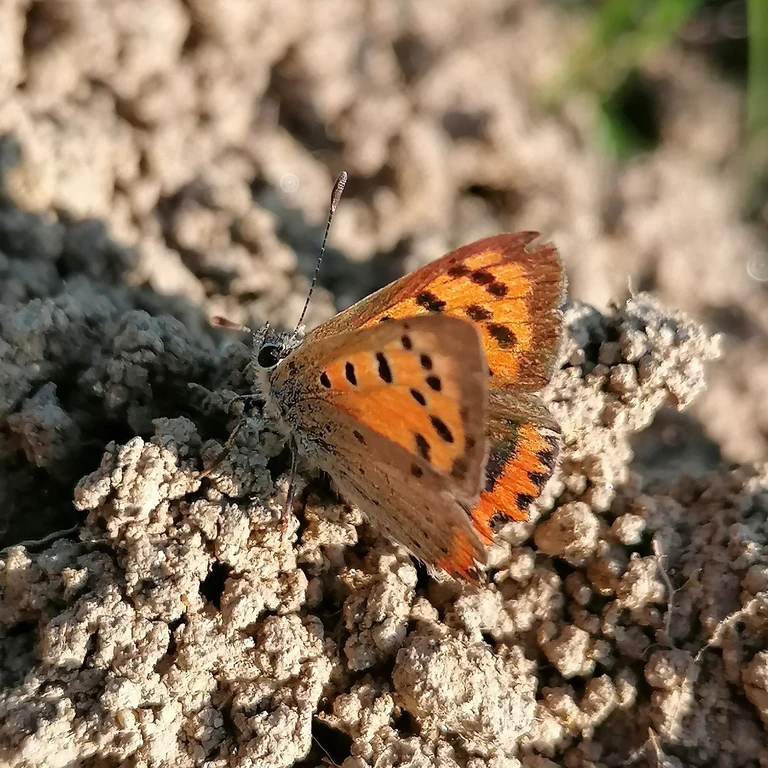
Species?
Lycaena phlaeas
